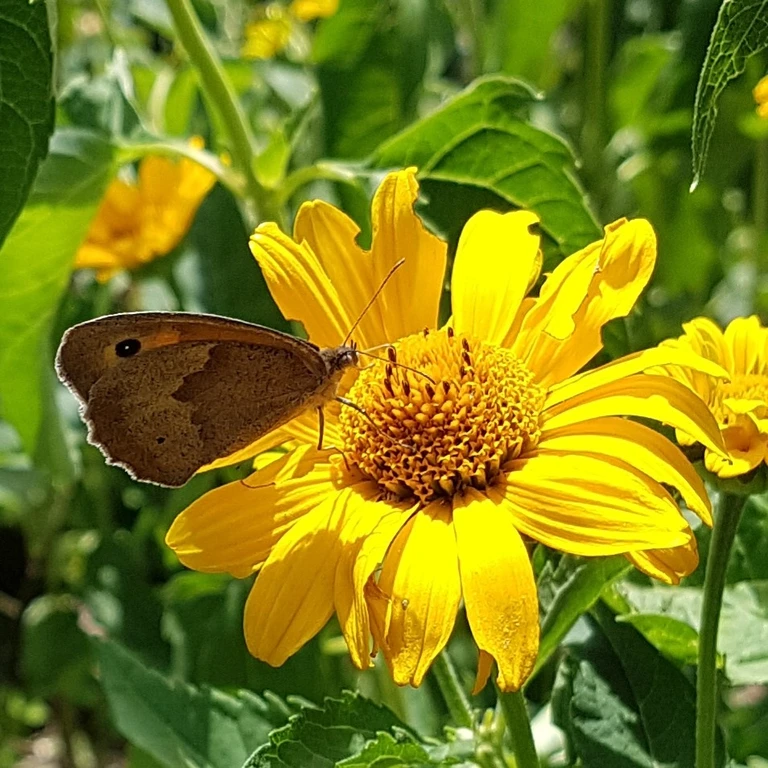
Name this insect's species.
Maniola jurtina
